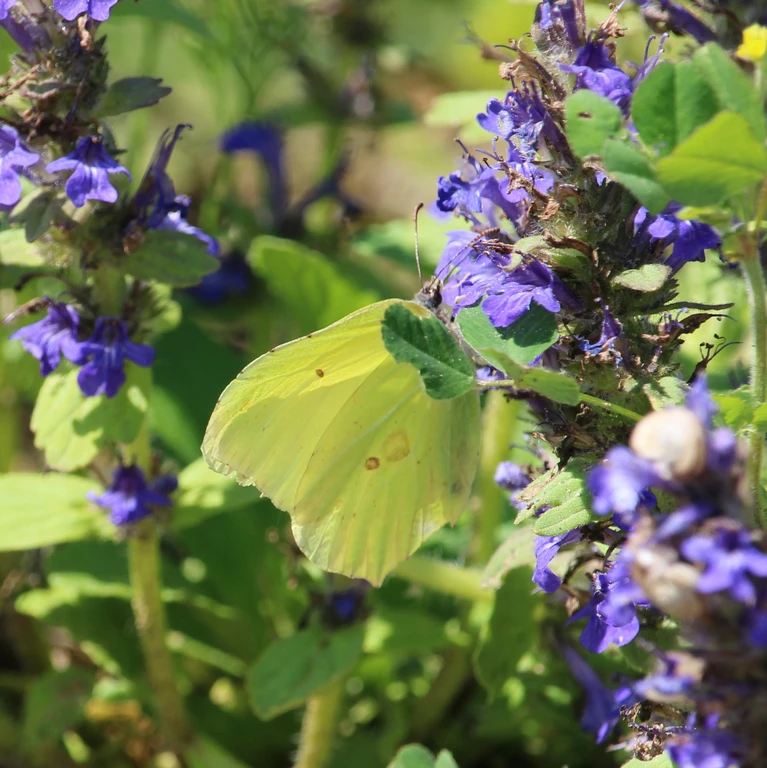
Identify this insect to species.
Gonepteryx rhamni
